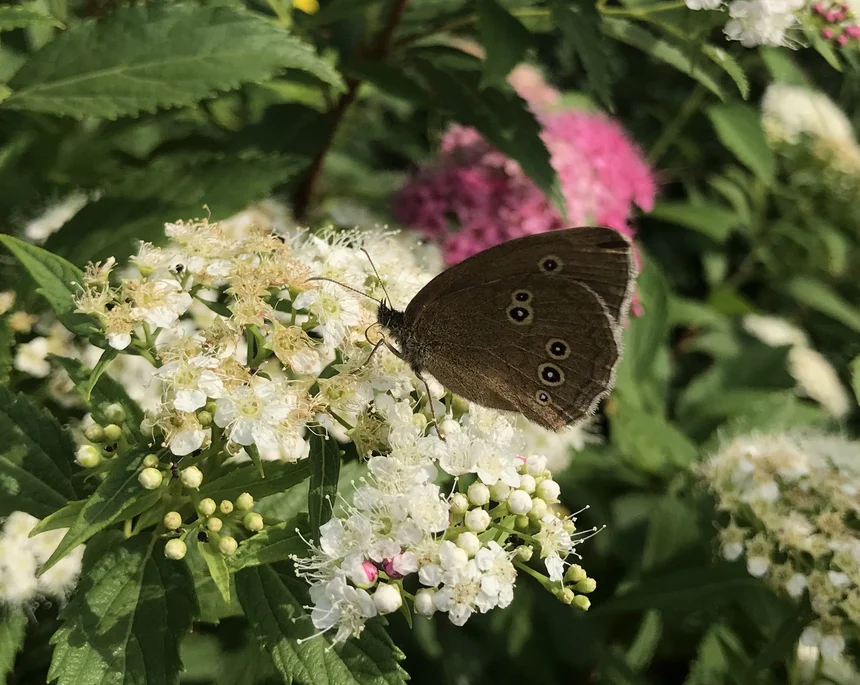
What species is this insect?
Aphantopus hyperantus
